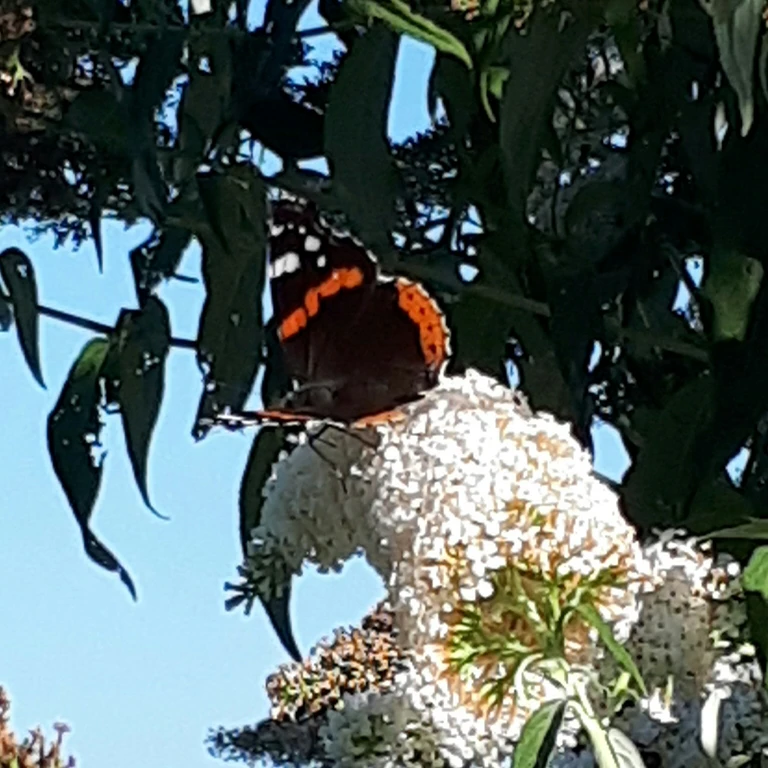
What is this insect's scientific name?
Vanessa atalanta
